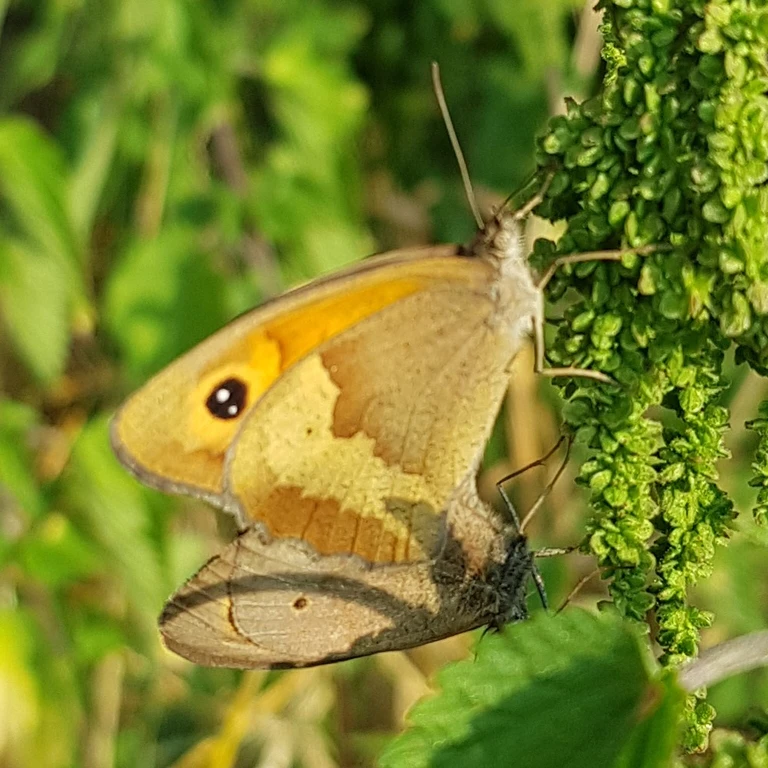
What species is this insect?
Maniola jurtina
